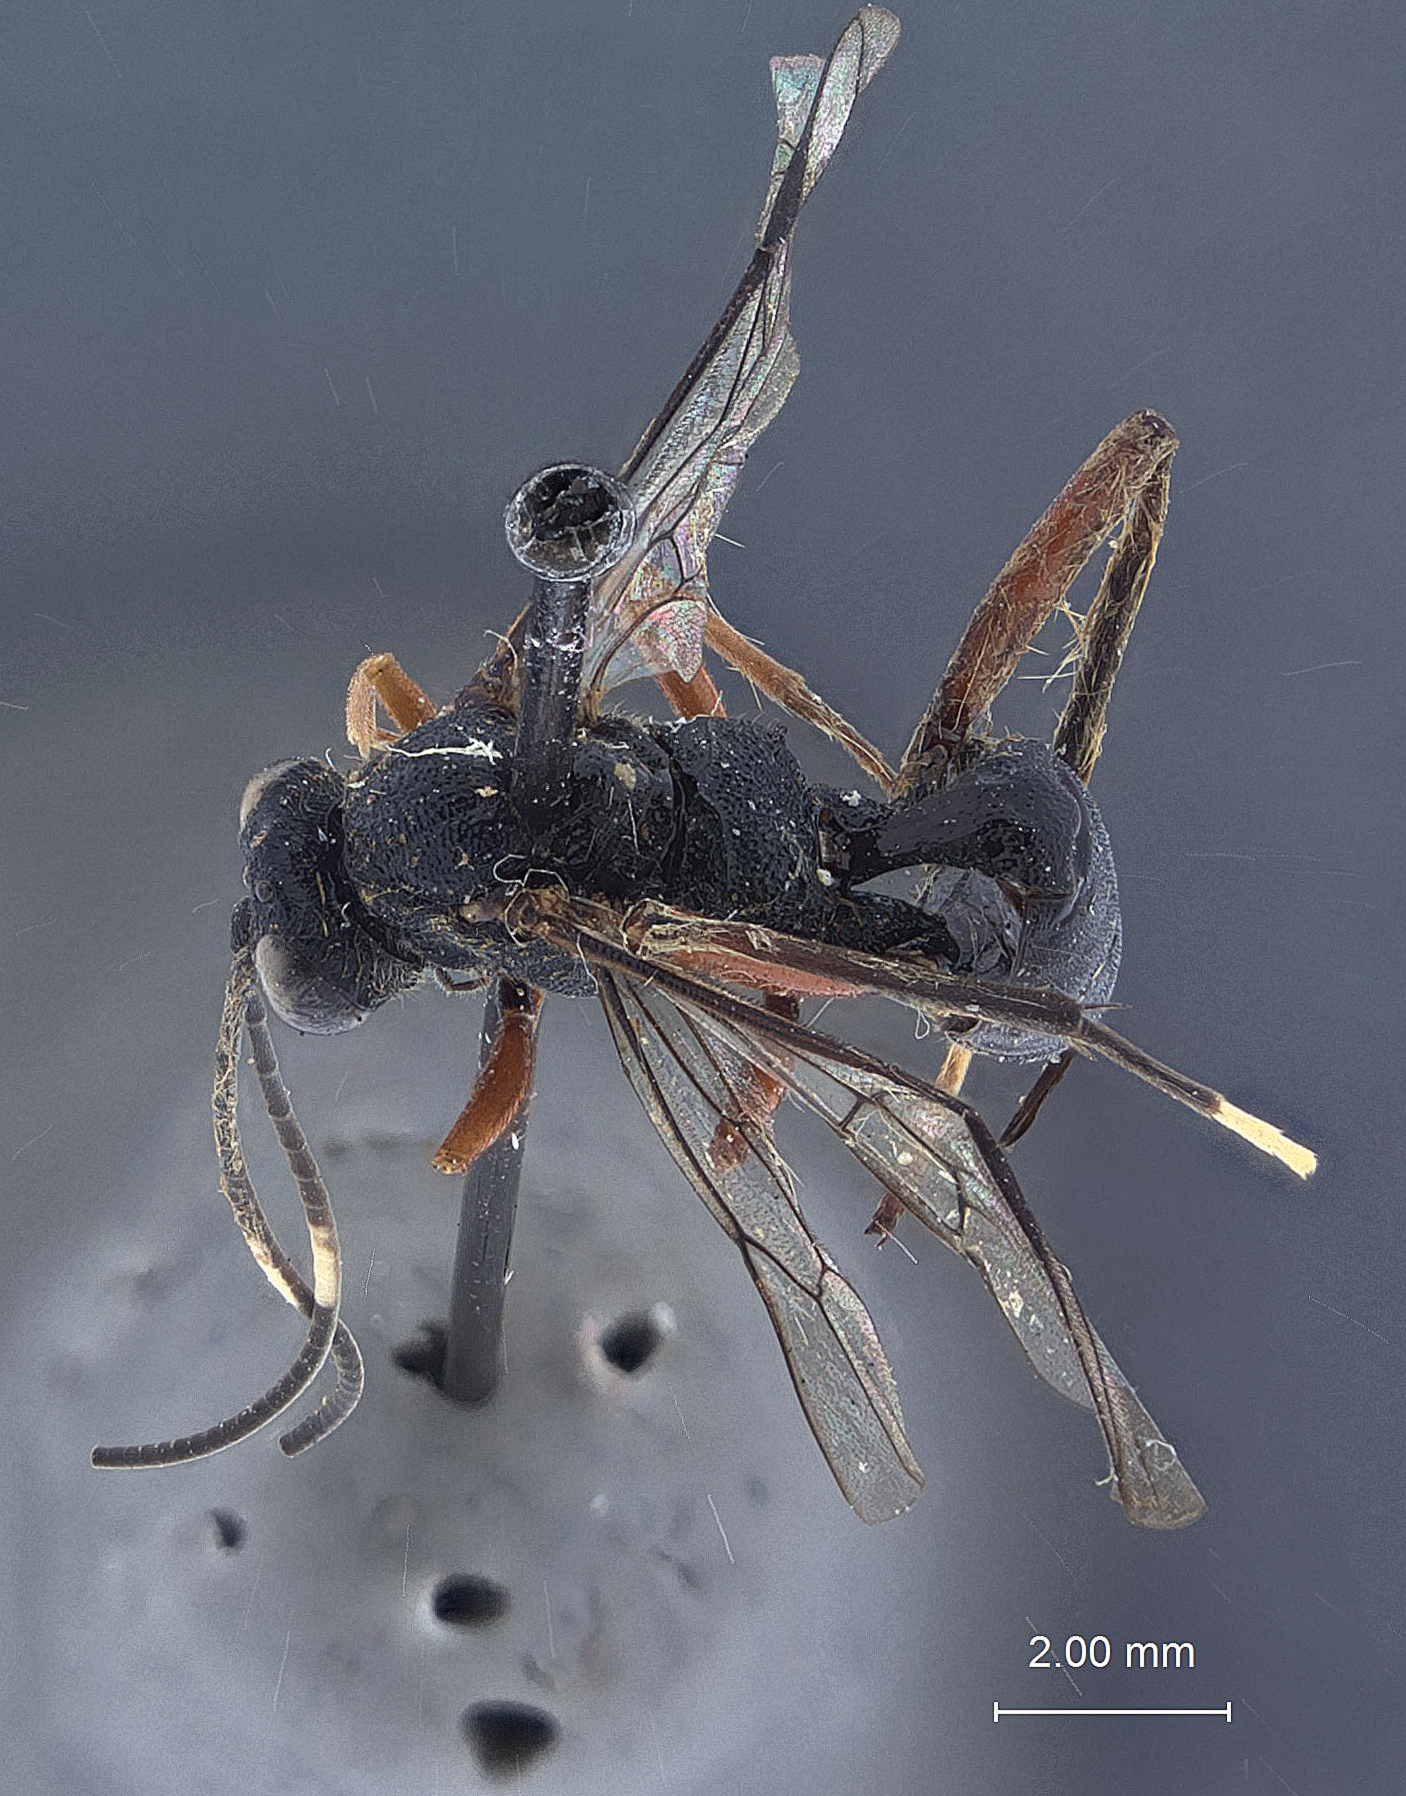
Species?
Mesostenus versicolor
